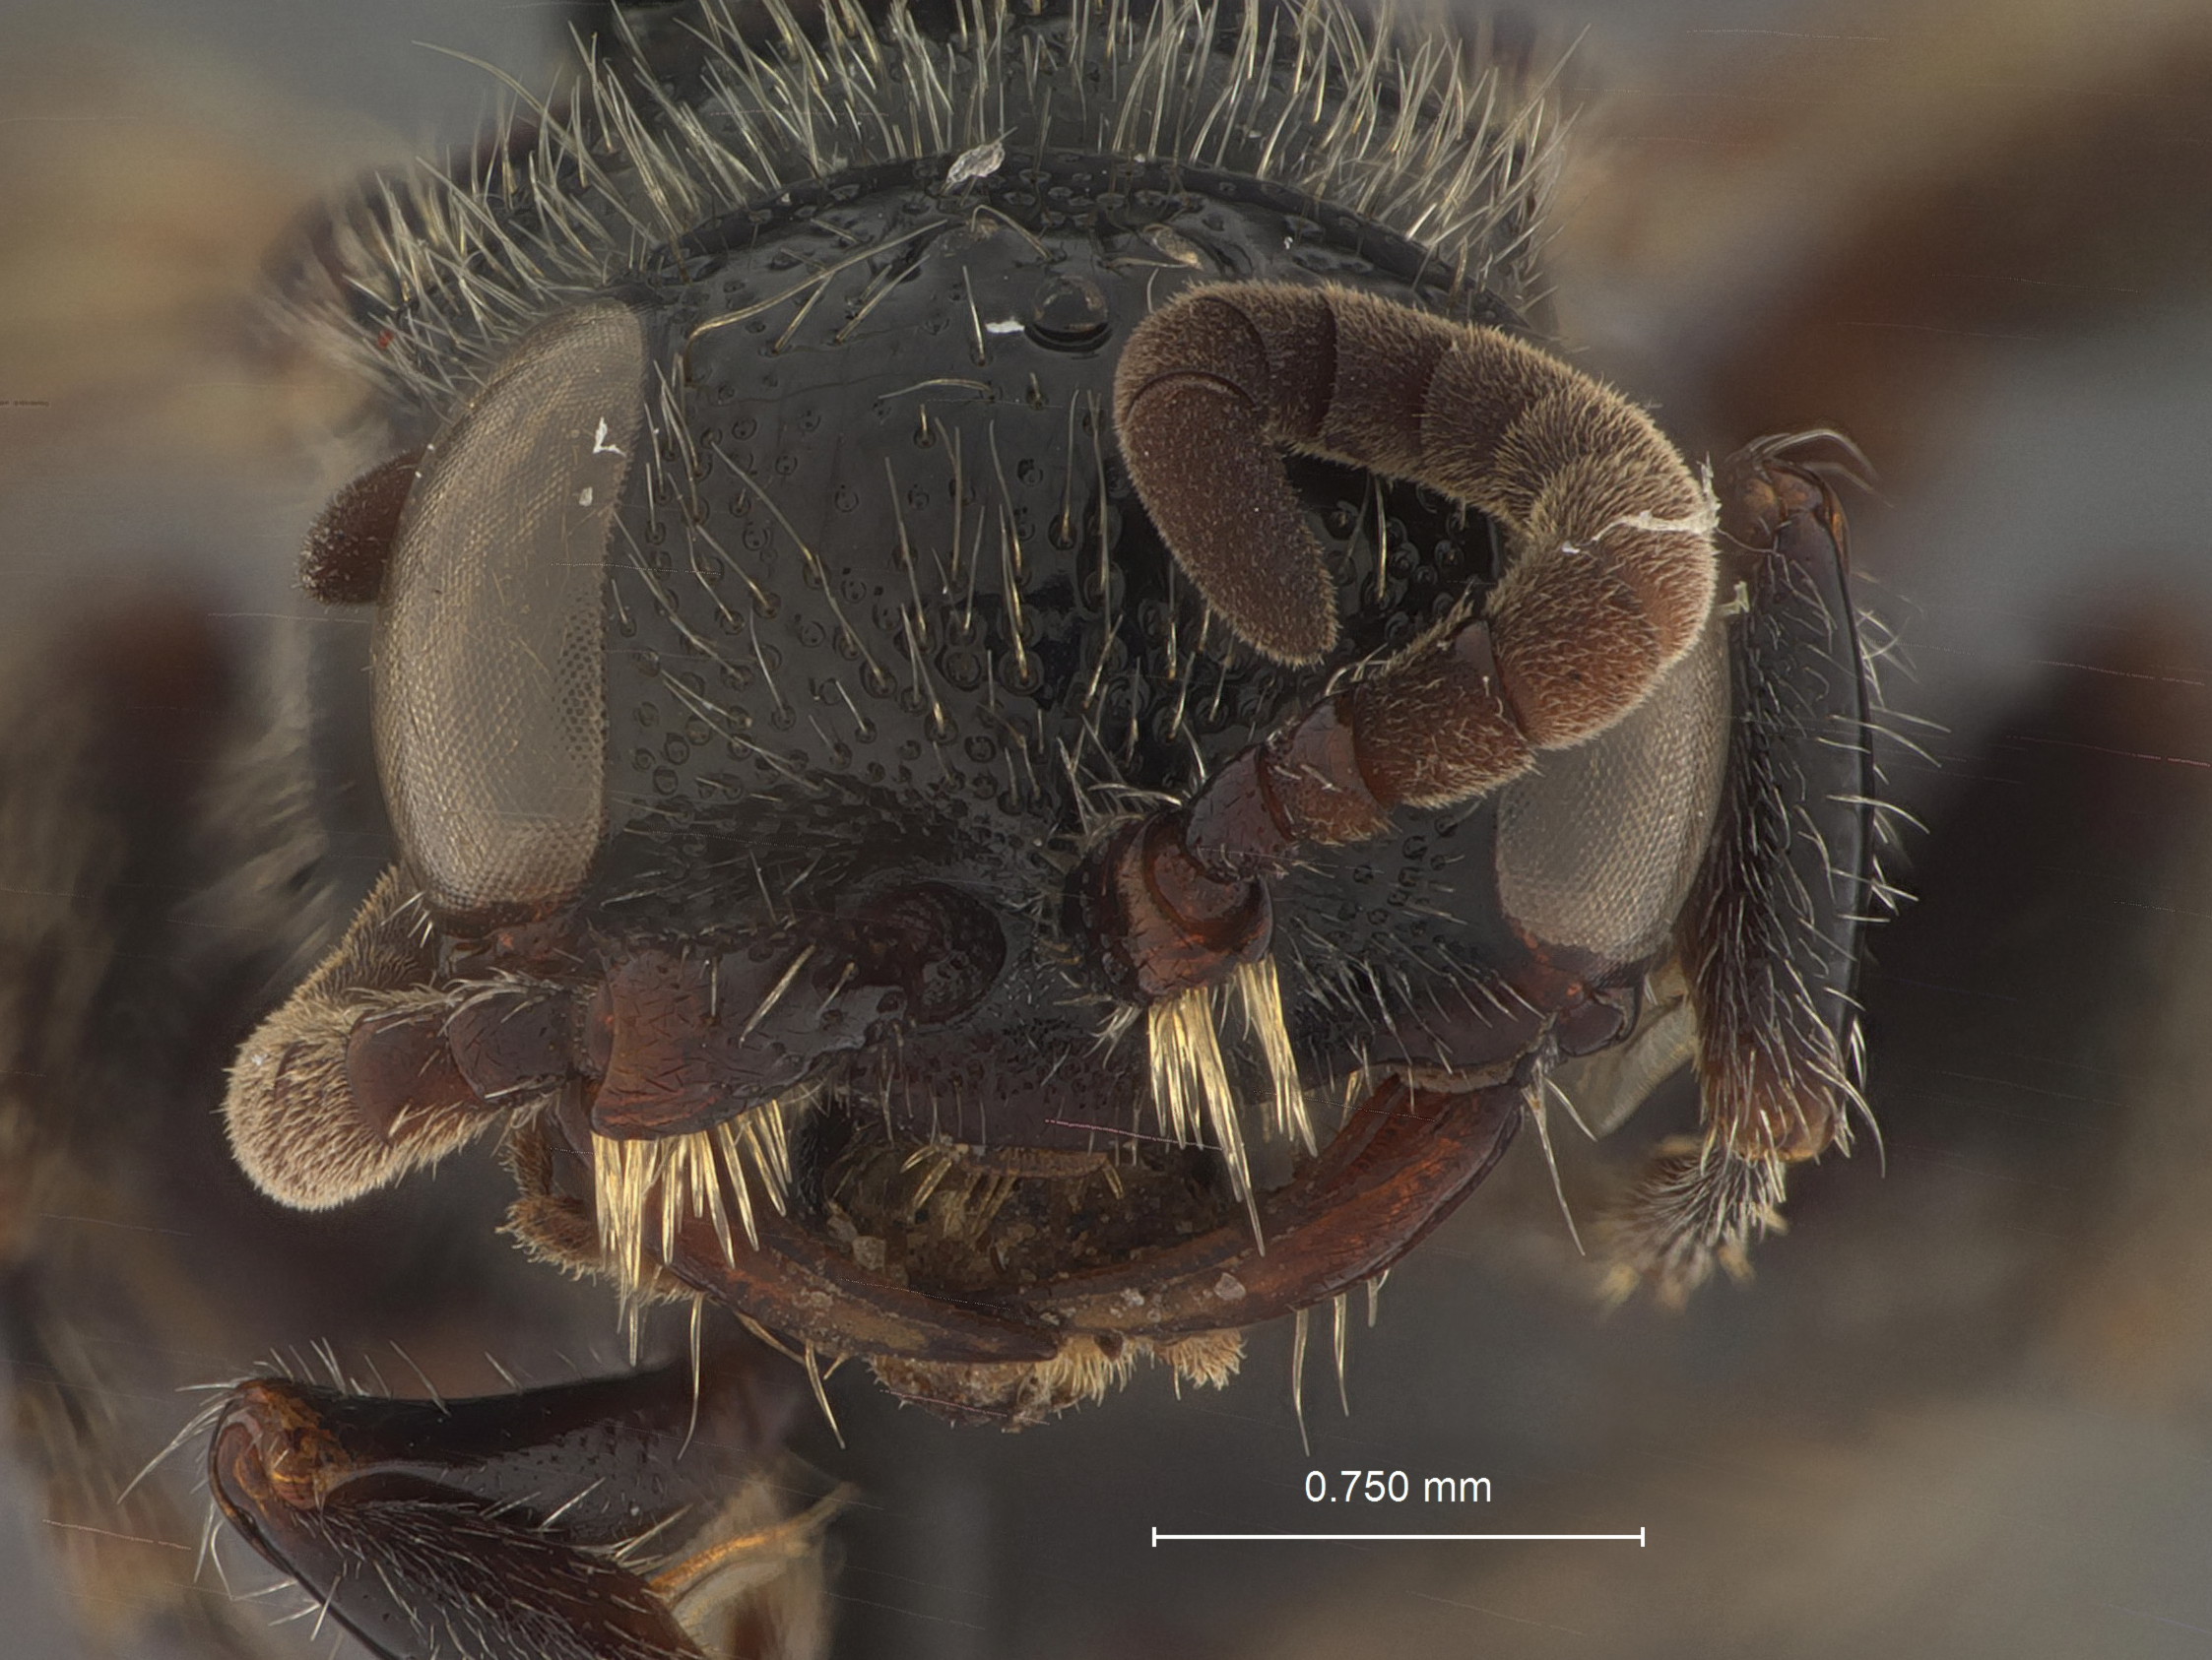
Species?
Tiphia s-secunda
